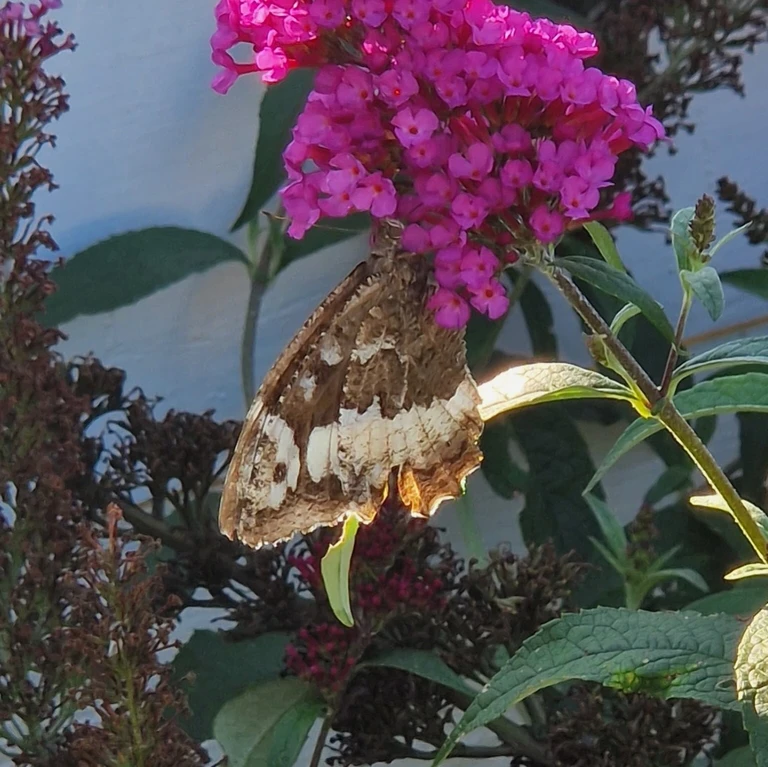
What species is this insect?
Brintesia circe
